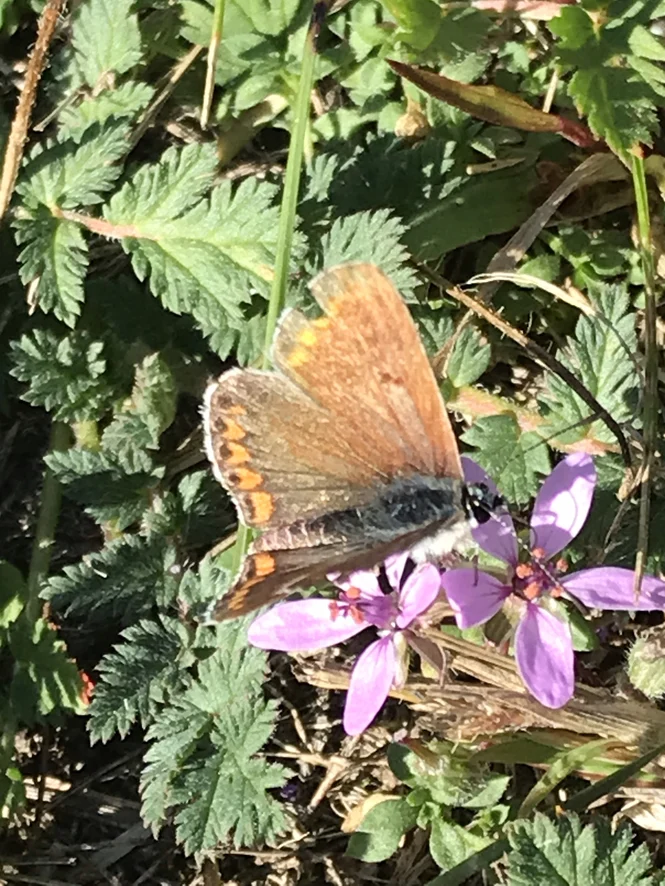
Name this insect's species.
Aricia agestis/artaxerxes
